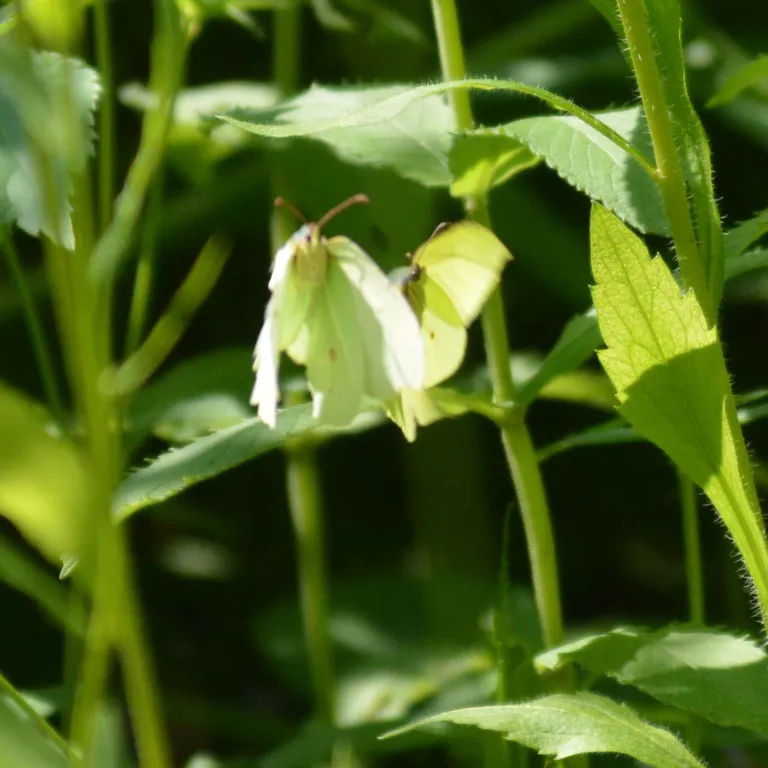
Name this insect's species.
Gonepteryx rhamni
